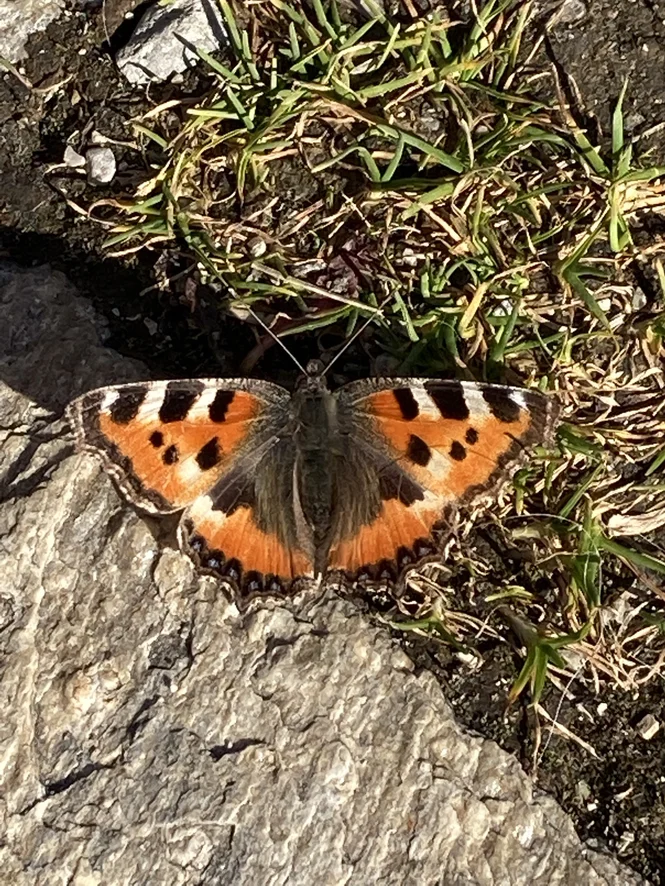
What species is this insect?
Aglais urticae
